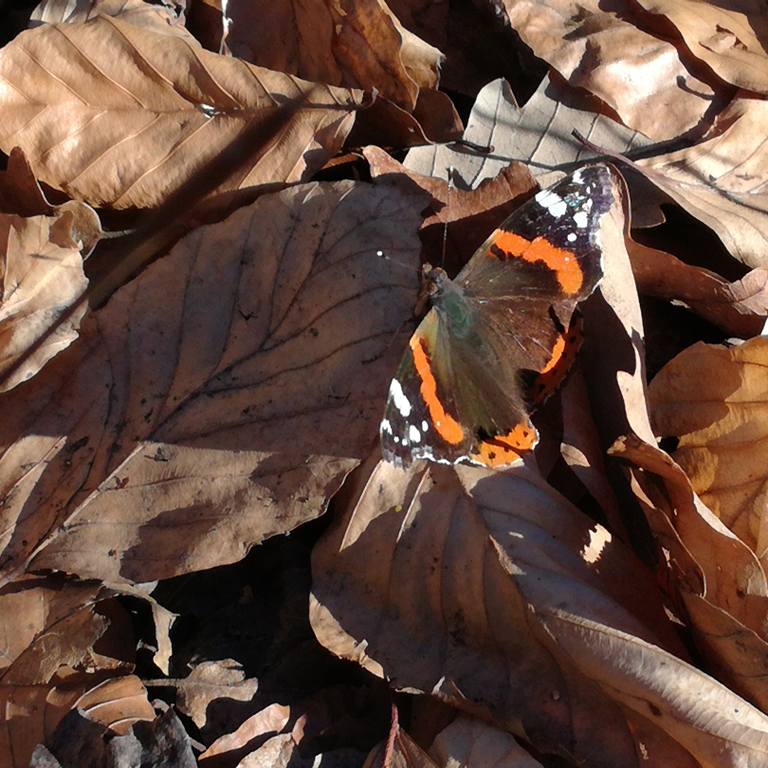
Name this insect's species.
Vanessa atalanta
